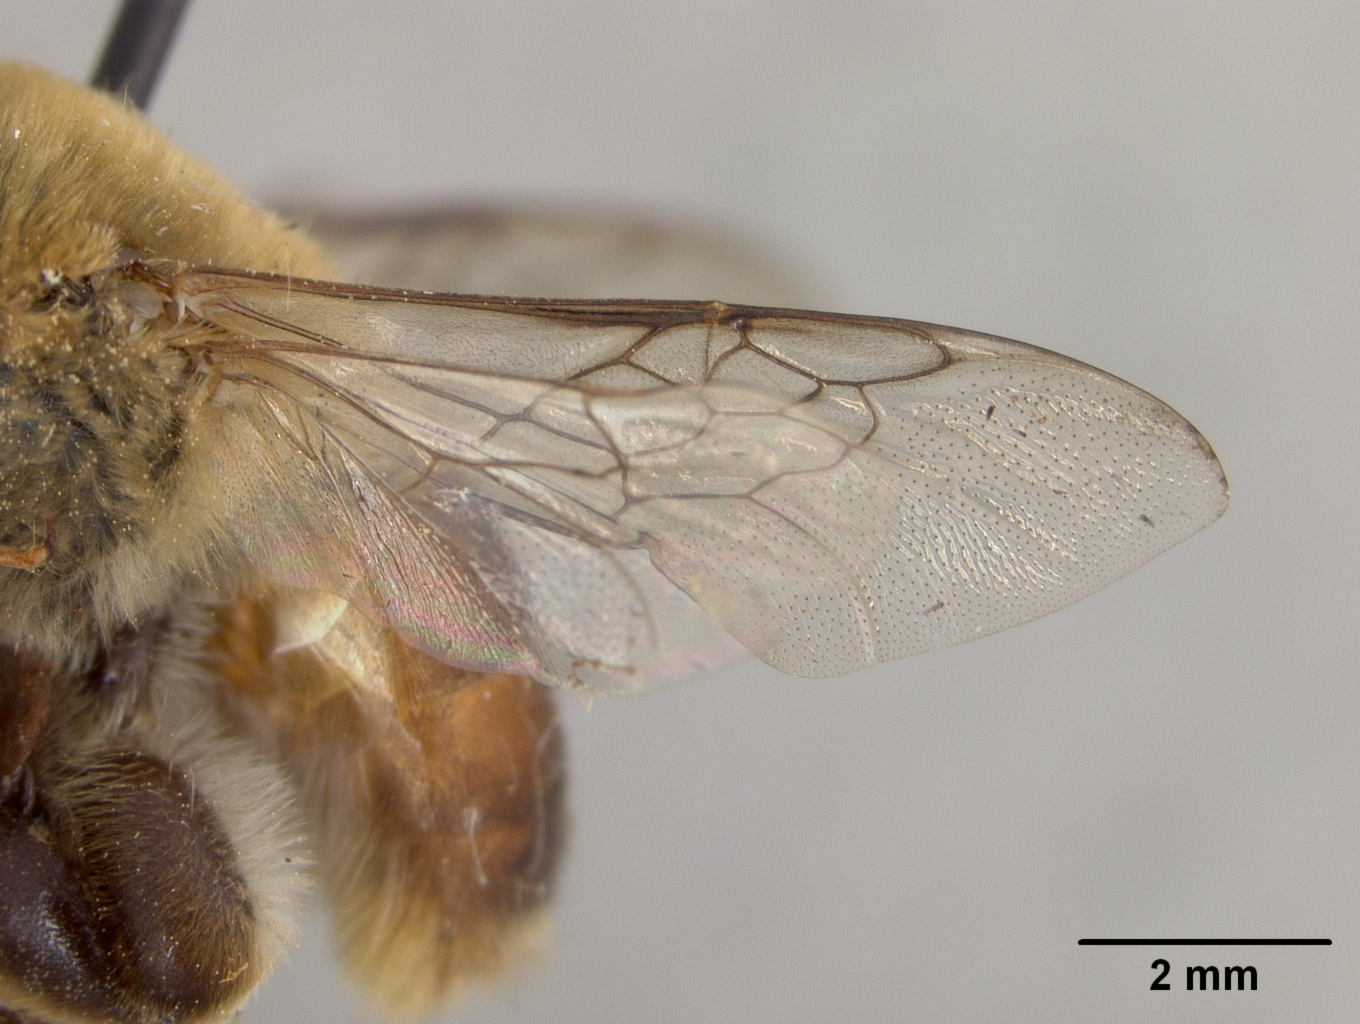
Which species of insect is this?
Centris lanipes
